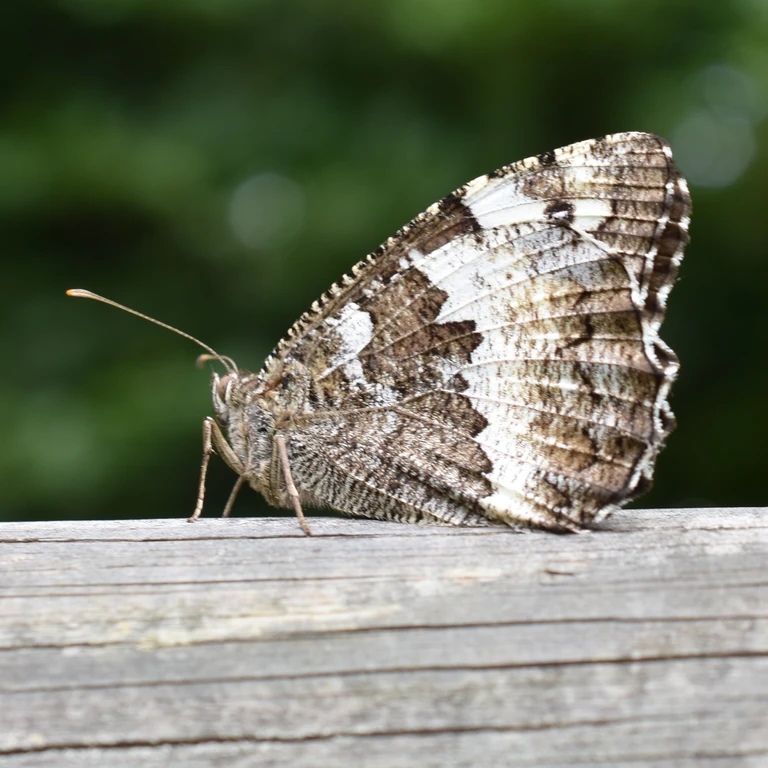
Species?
Brintesia circe
